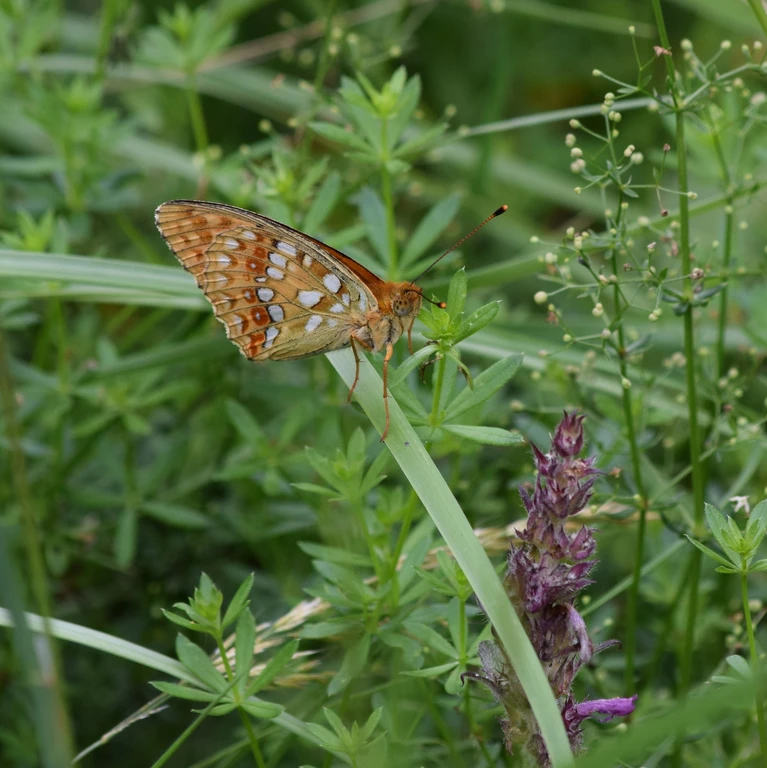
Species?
Fabriciana adippe
